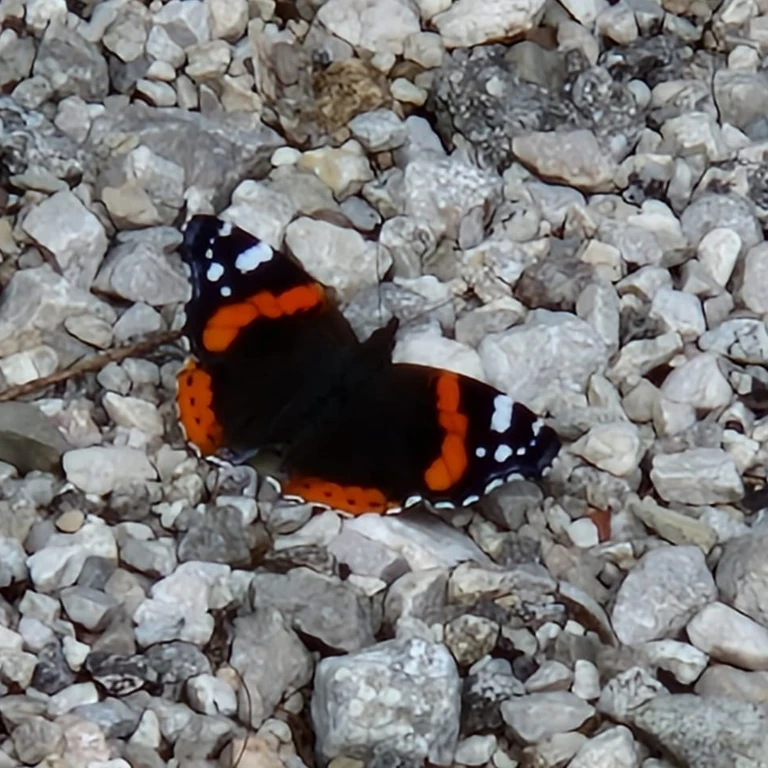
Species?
Vanessa atalanta
